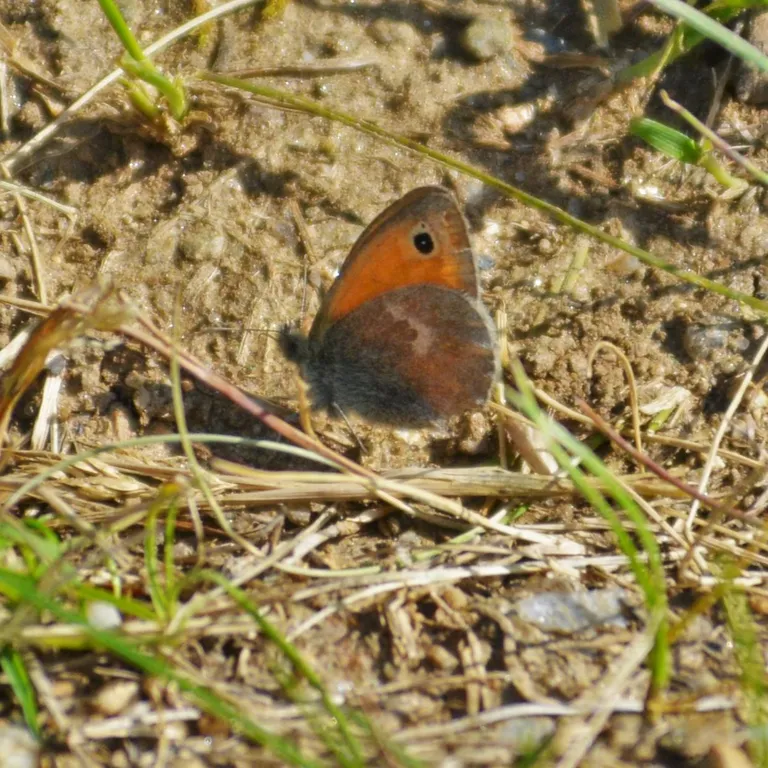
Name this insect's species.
Coenonympha pamphilus
